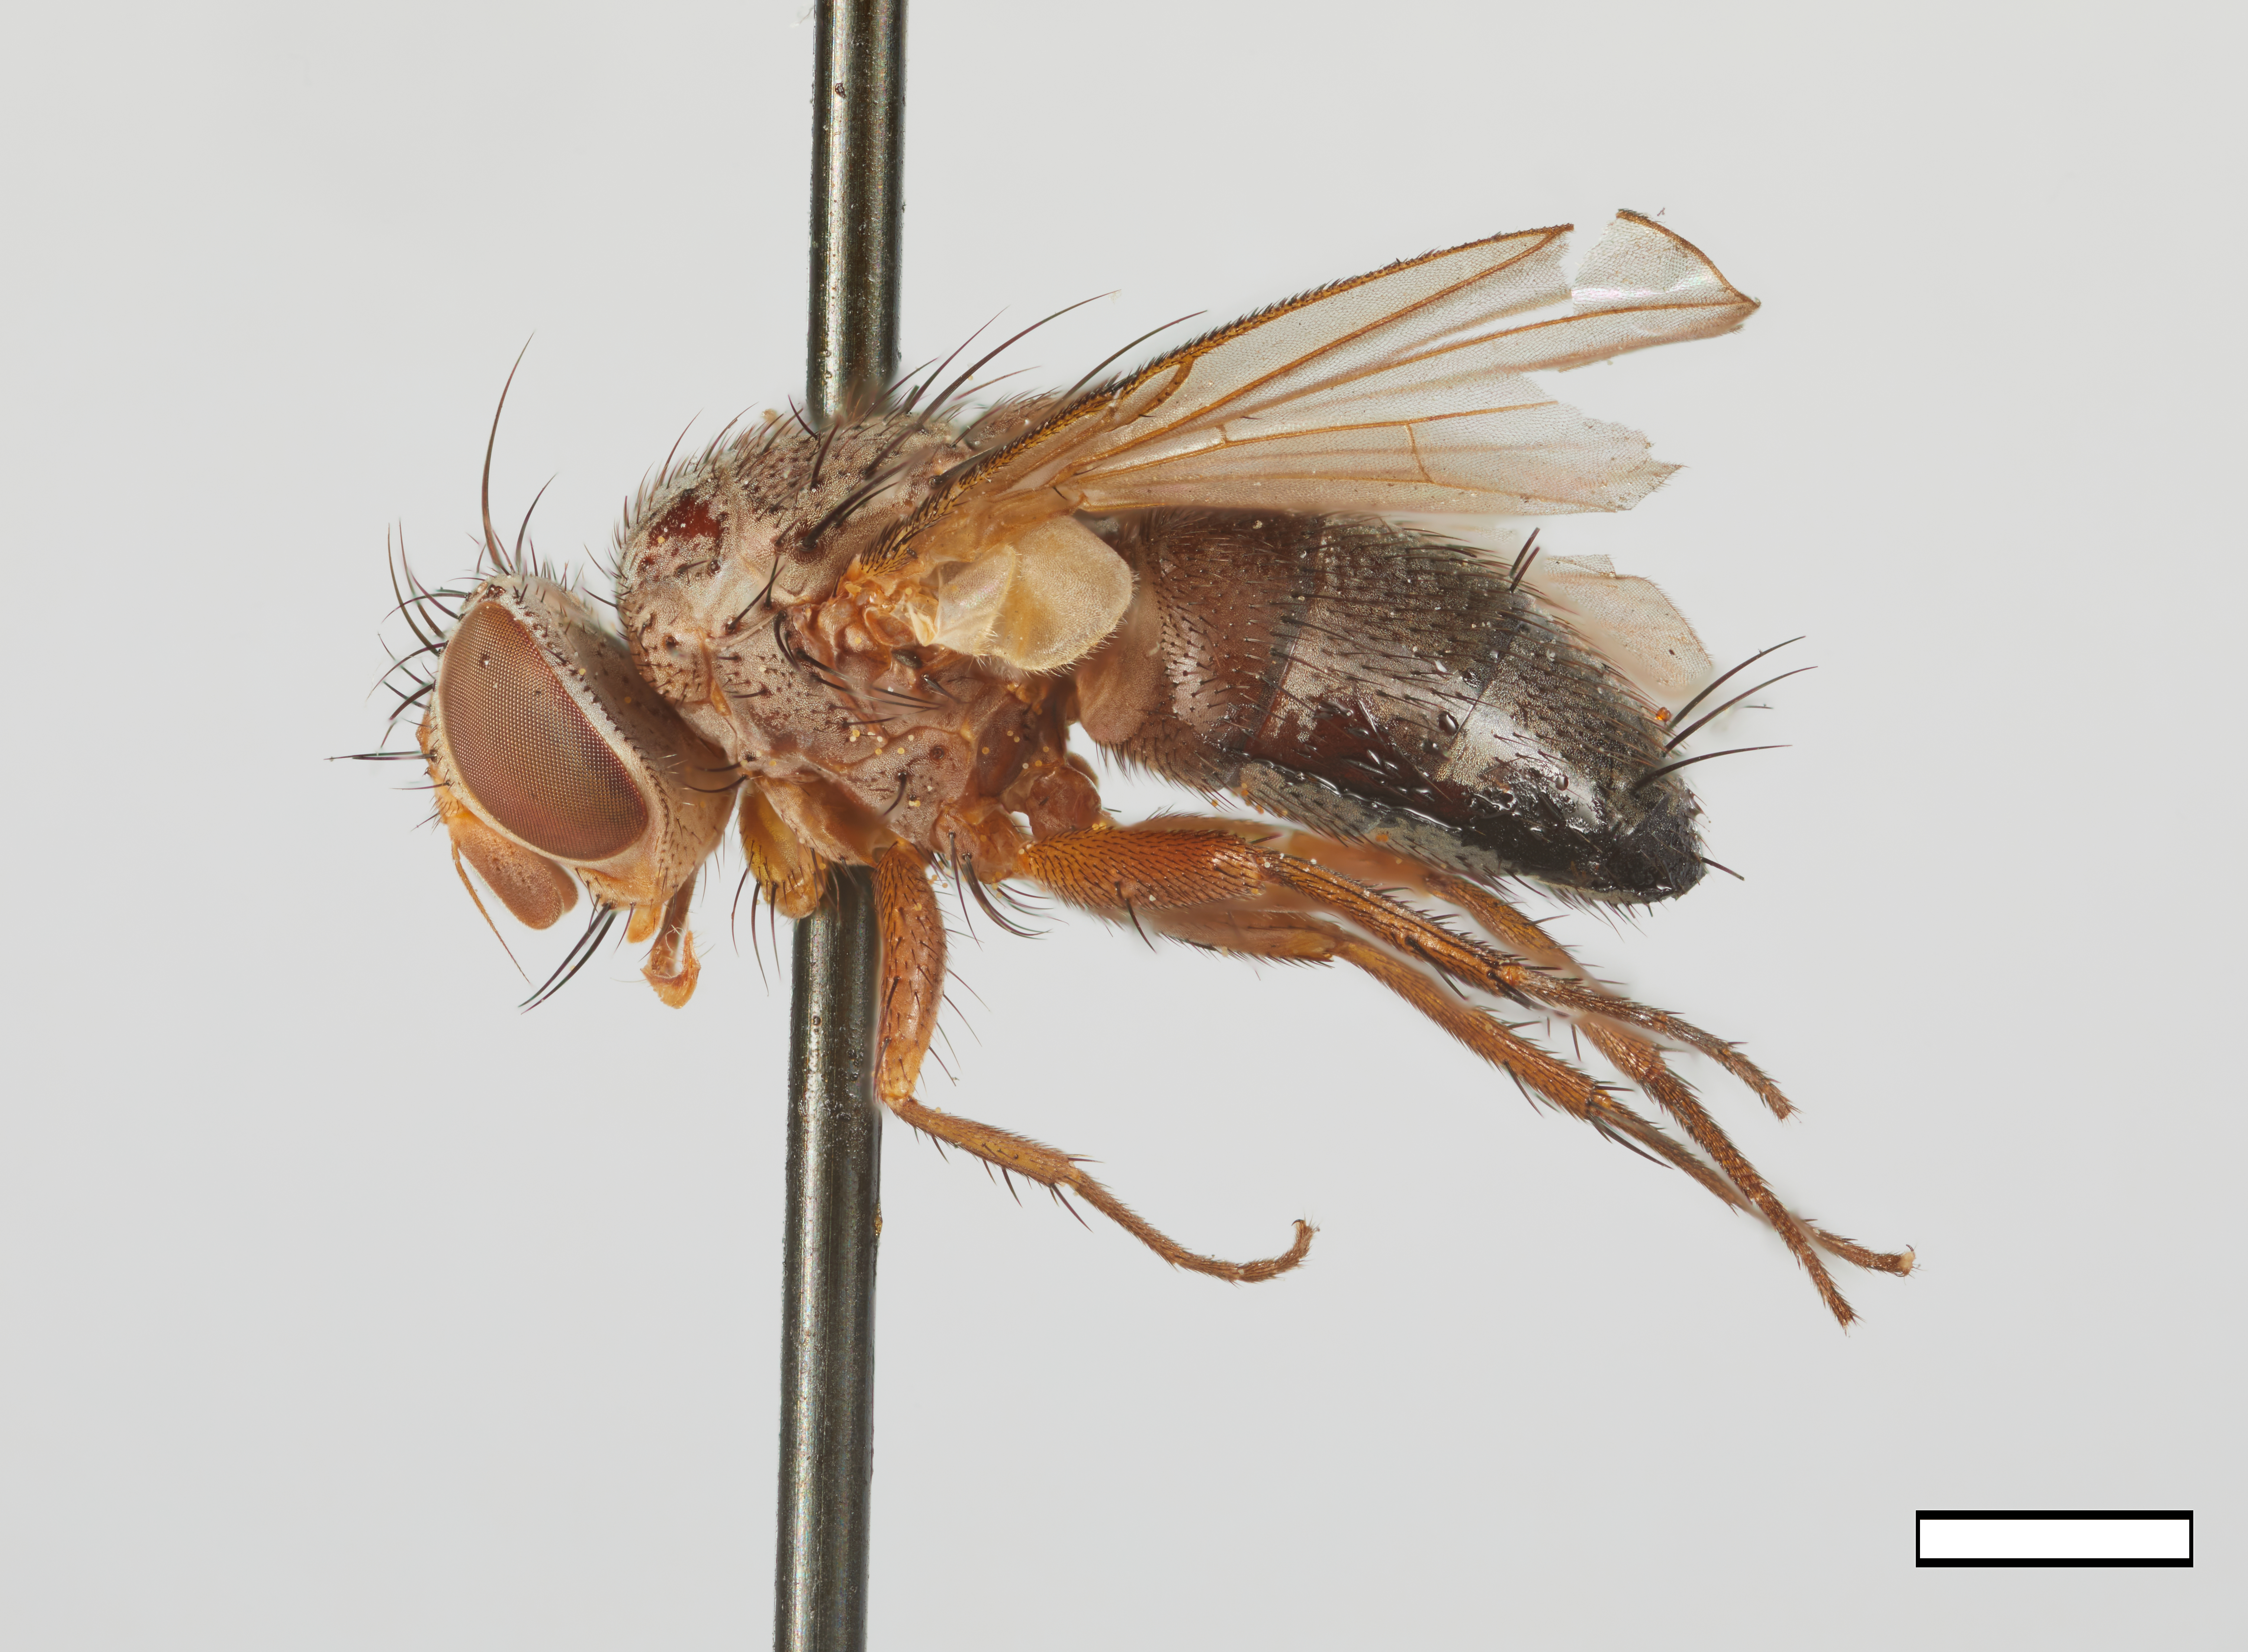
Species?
Actiopsis autumnalis
